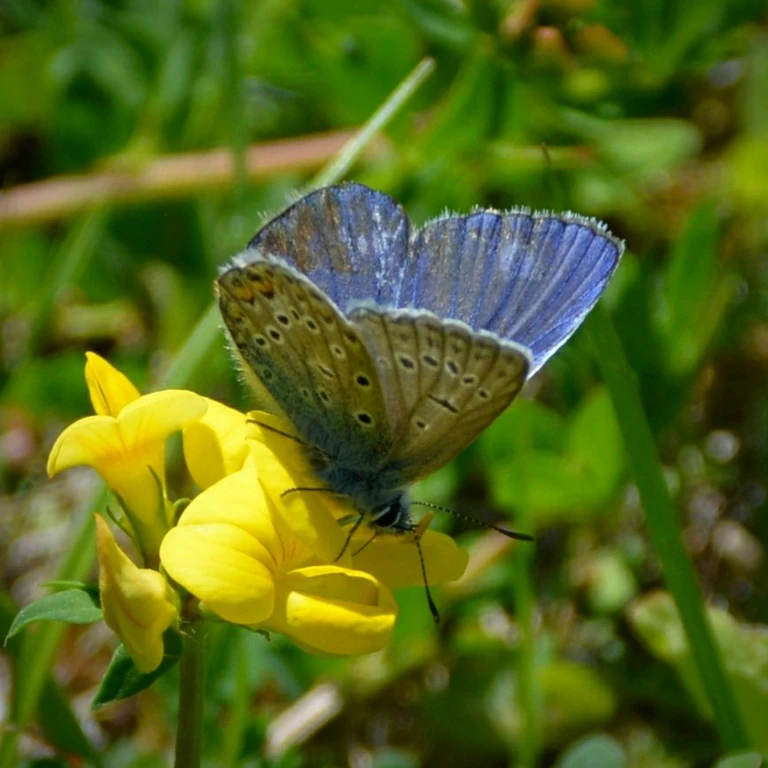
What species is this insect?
Polyommatus icarus
